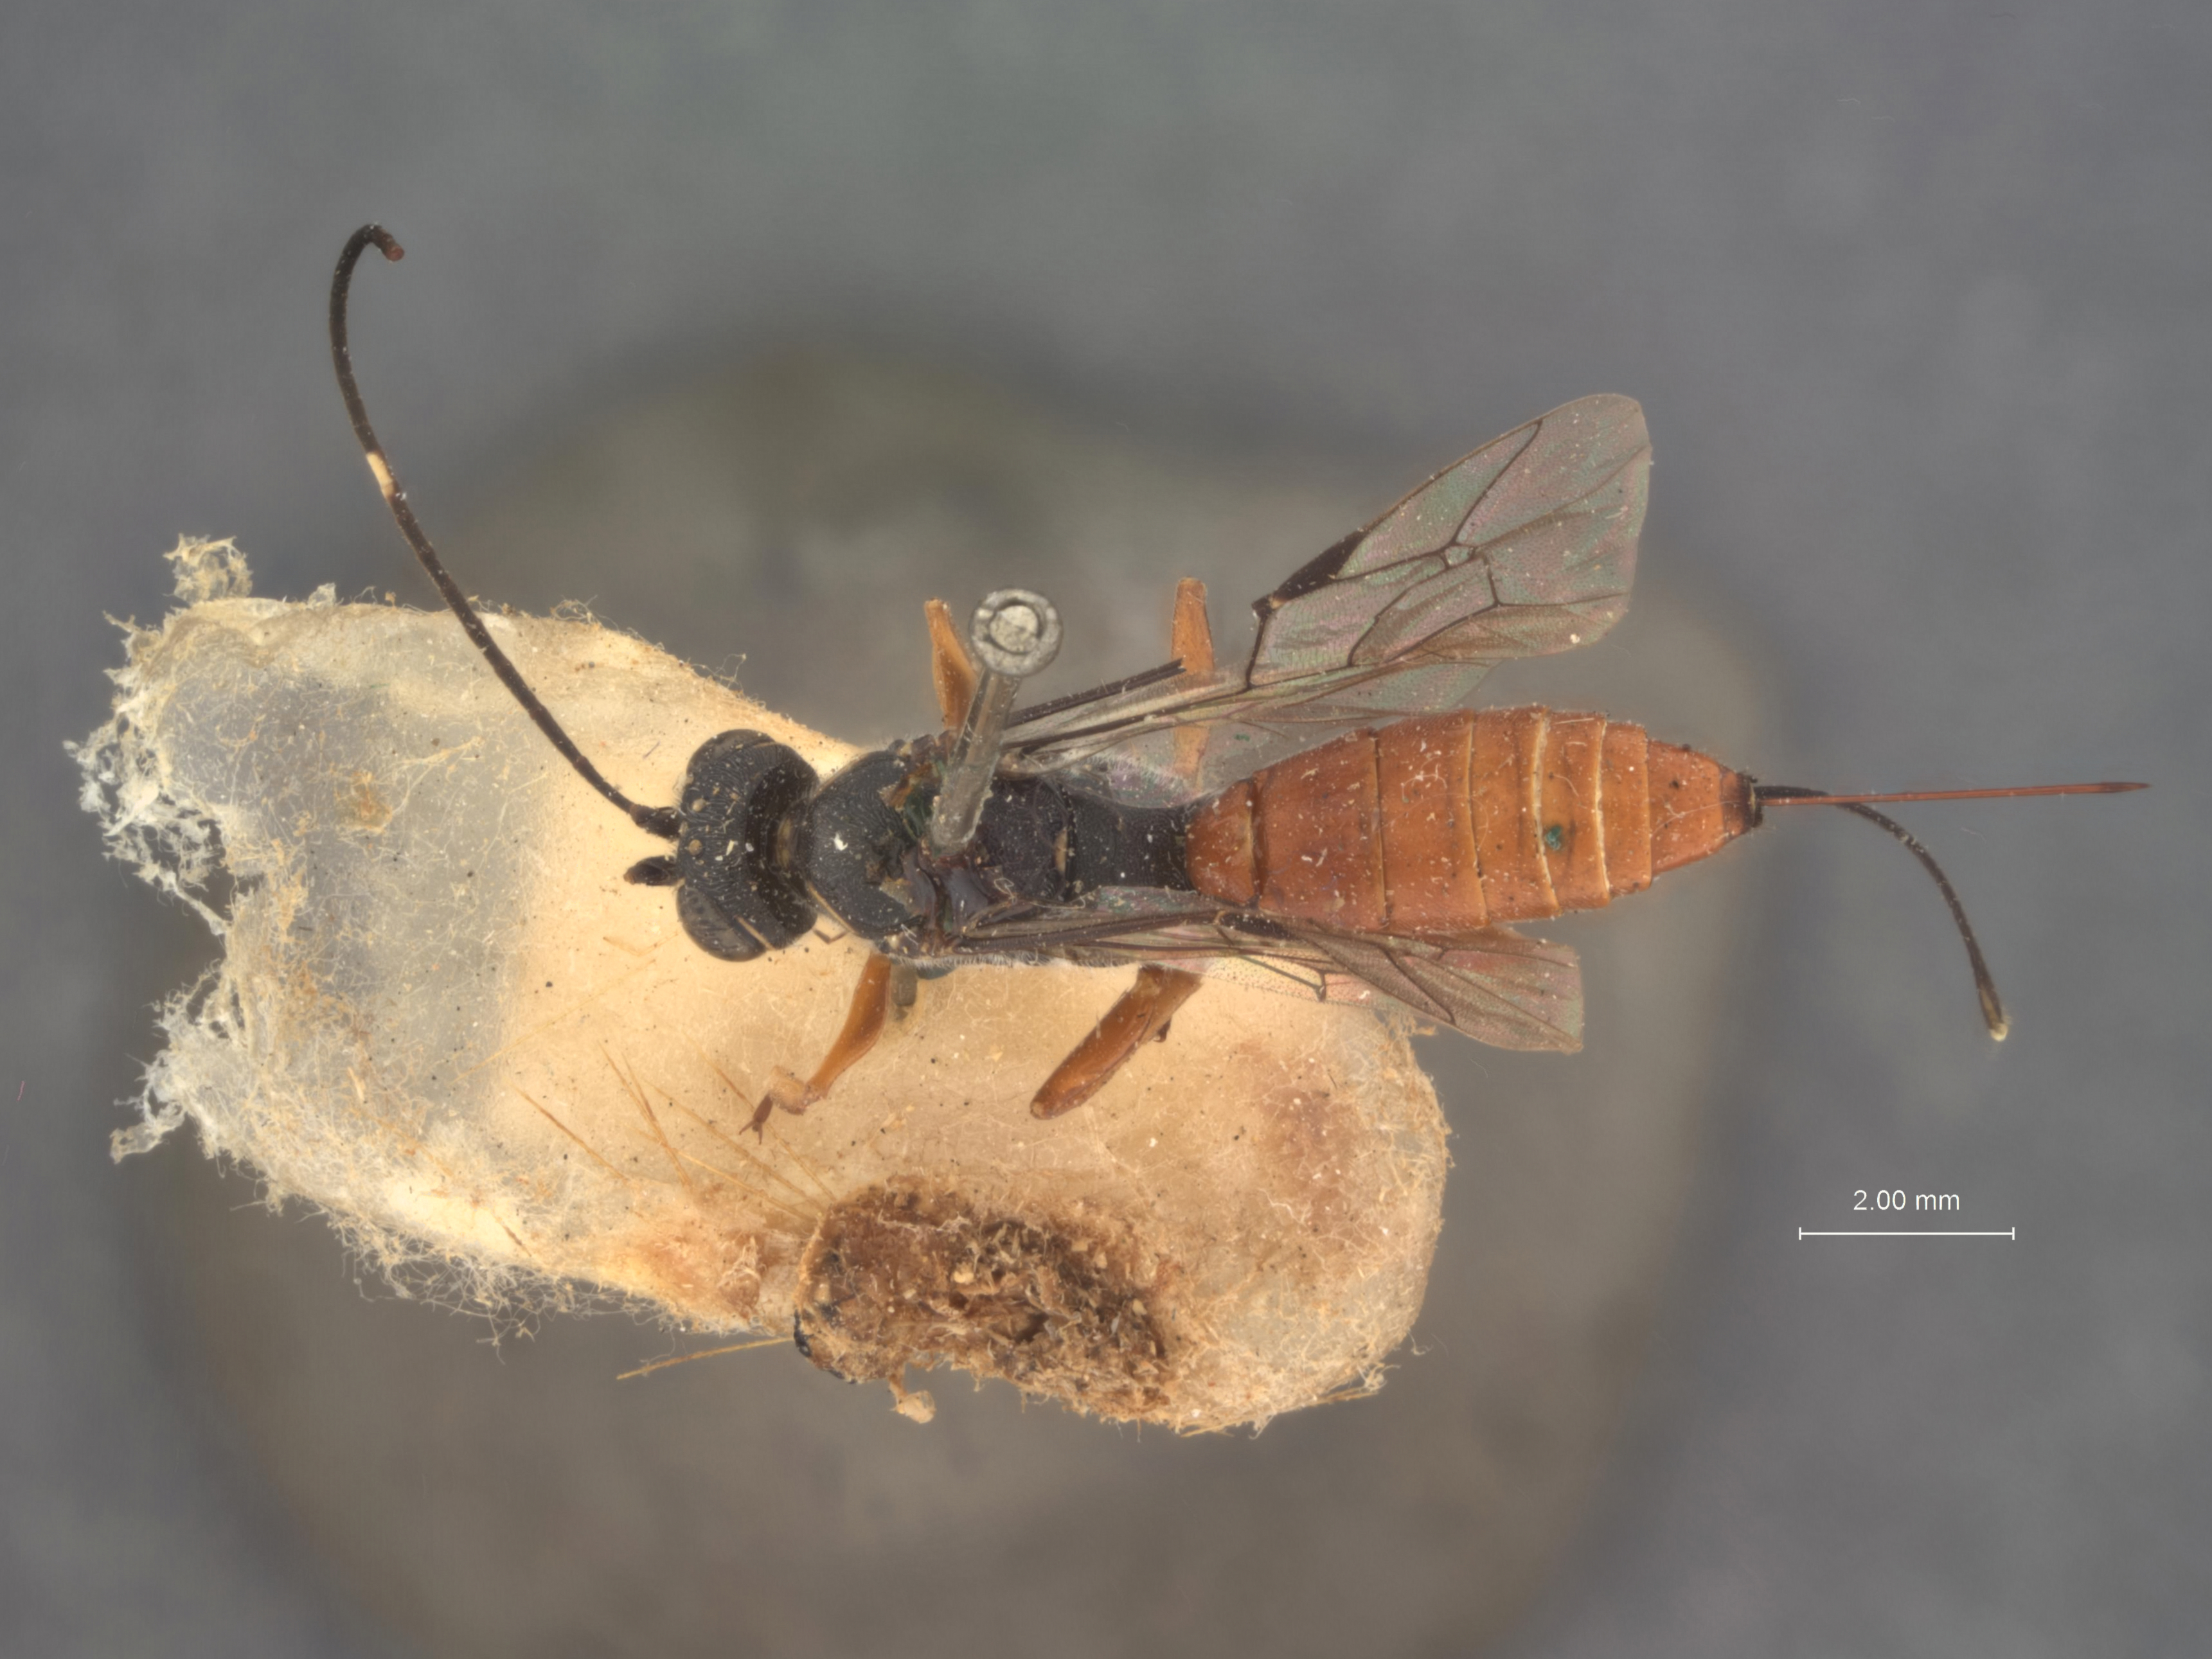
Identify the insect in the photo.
Cryptus alamedensis
